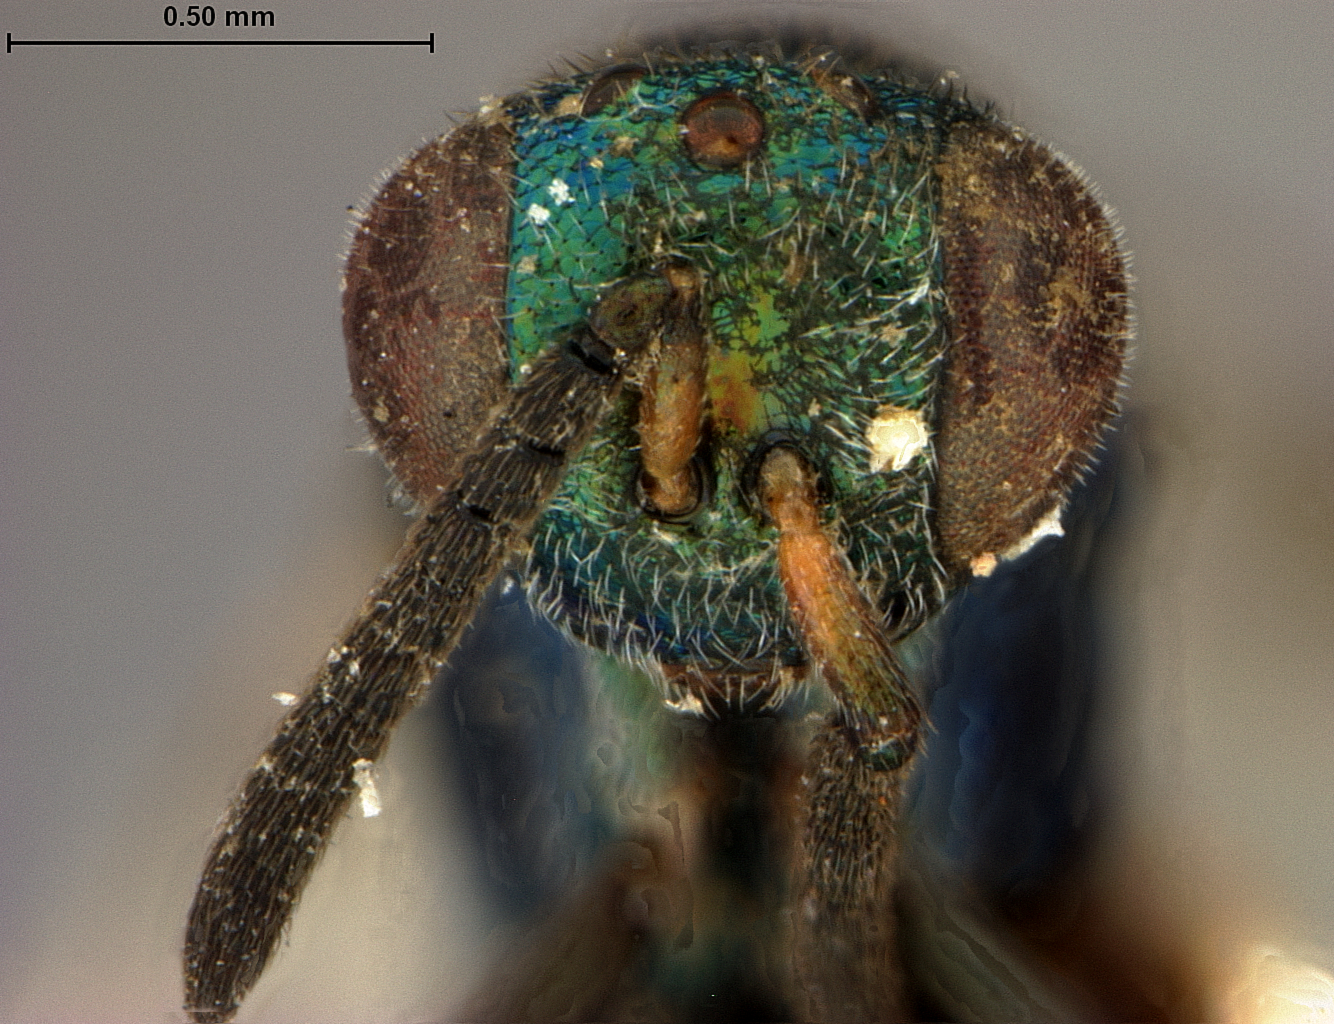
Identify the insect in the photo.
Monodontomerus japonicus
